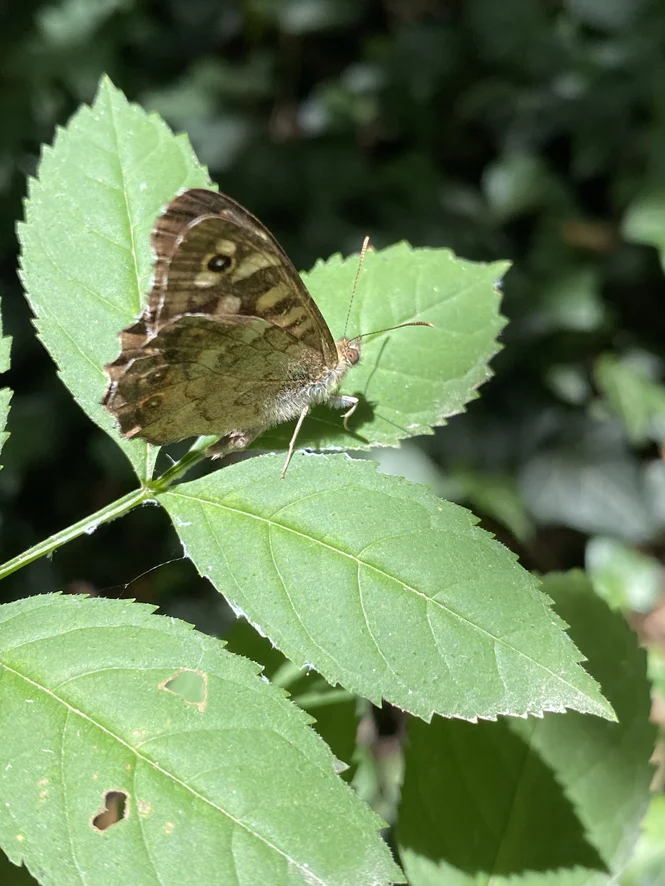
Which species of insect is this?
Pararge aegeria
